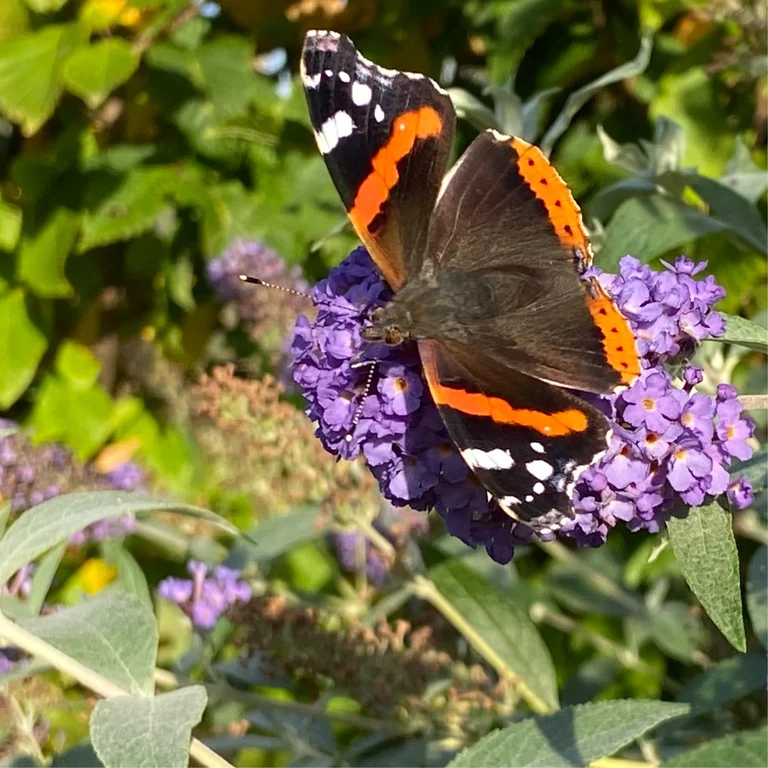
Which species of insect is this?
Vanessa atalanta
